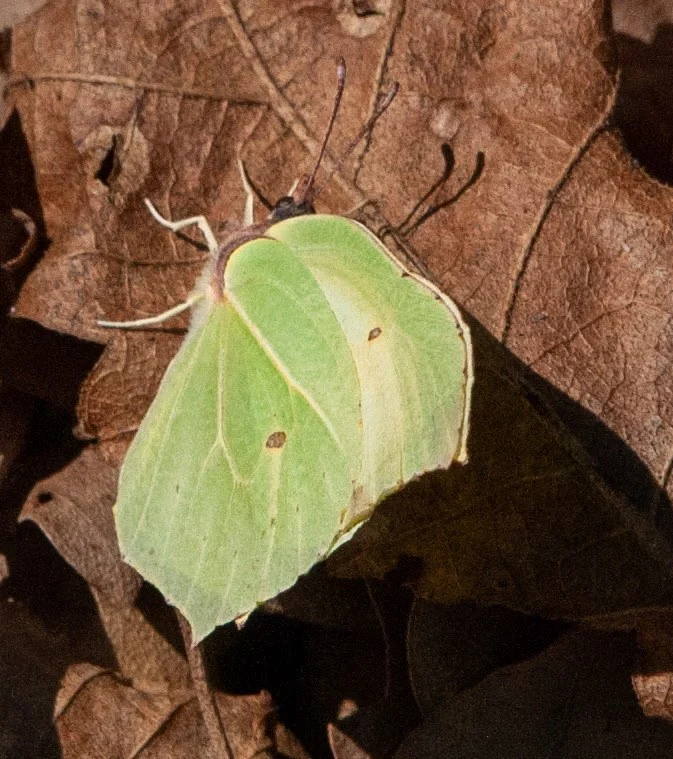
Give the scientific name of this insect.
Gonepteryx rhamni
